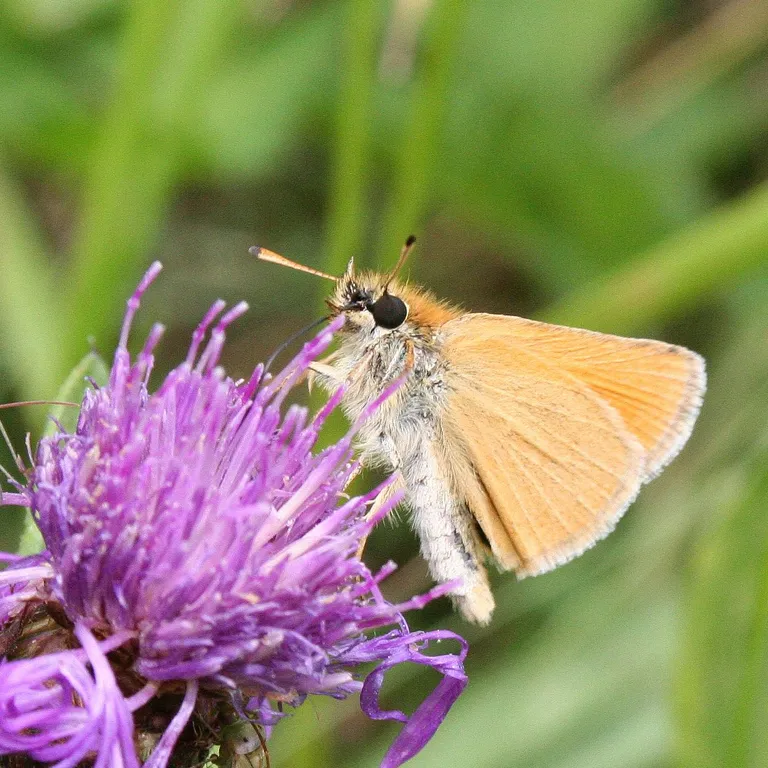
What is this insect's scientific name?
Thymelicus lineola
